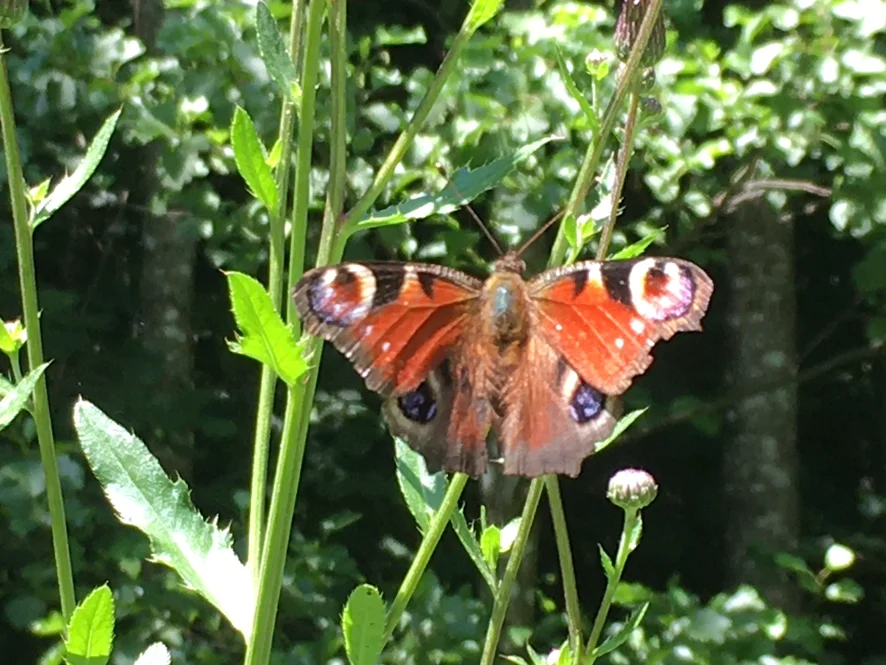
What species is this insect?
Aglais io
